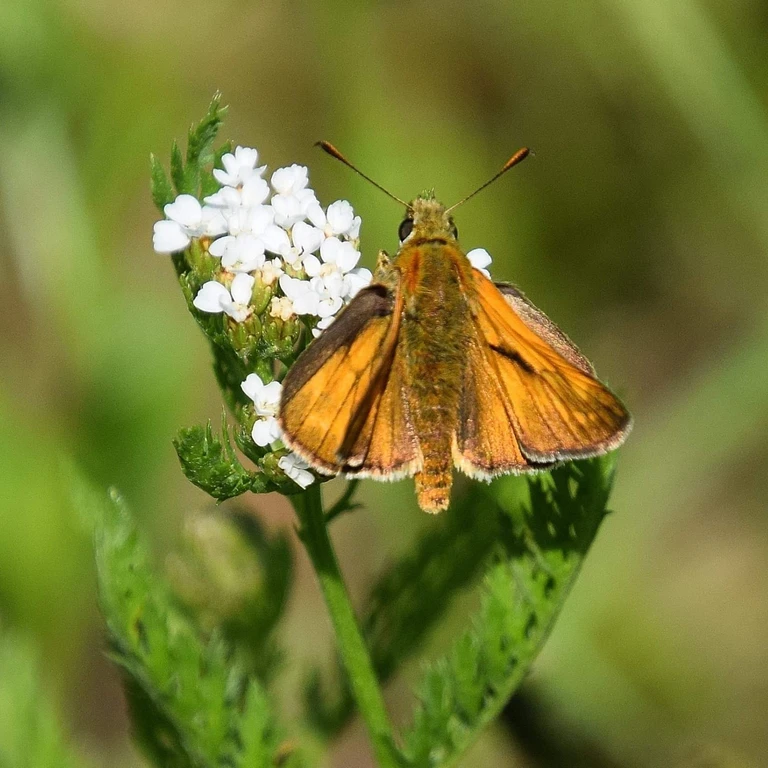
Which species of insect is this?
Ochlodes sylvanus (also Ochlodes venata)
